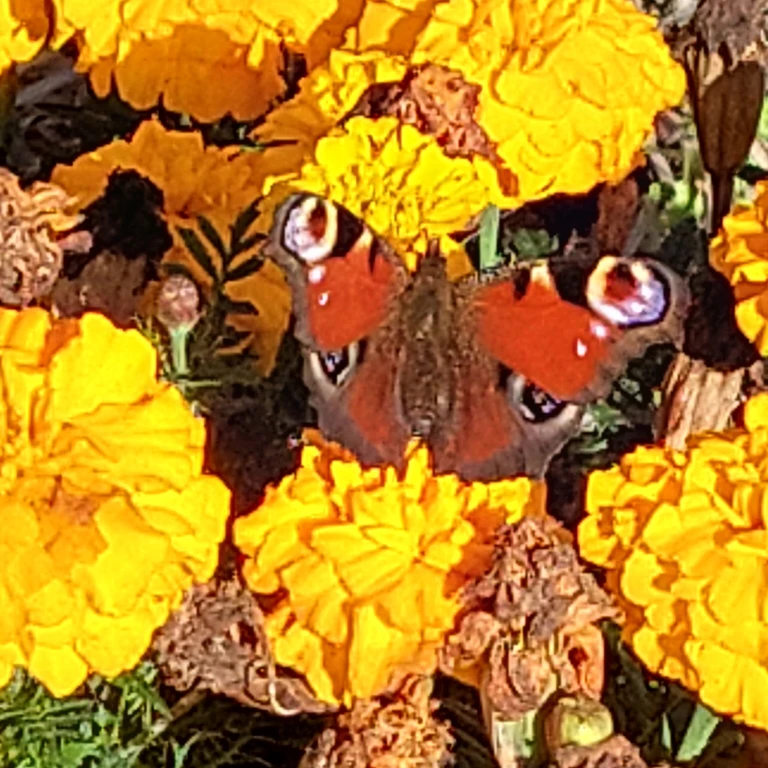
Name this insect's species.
Aglais io
